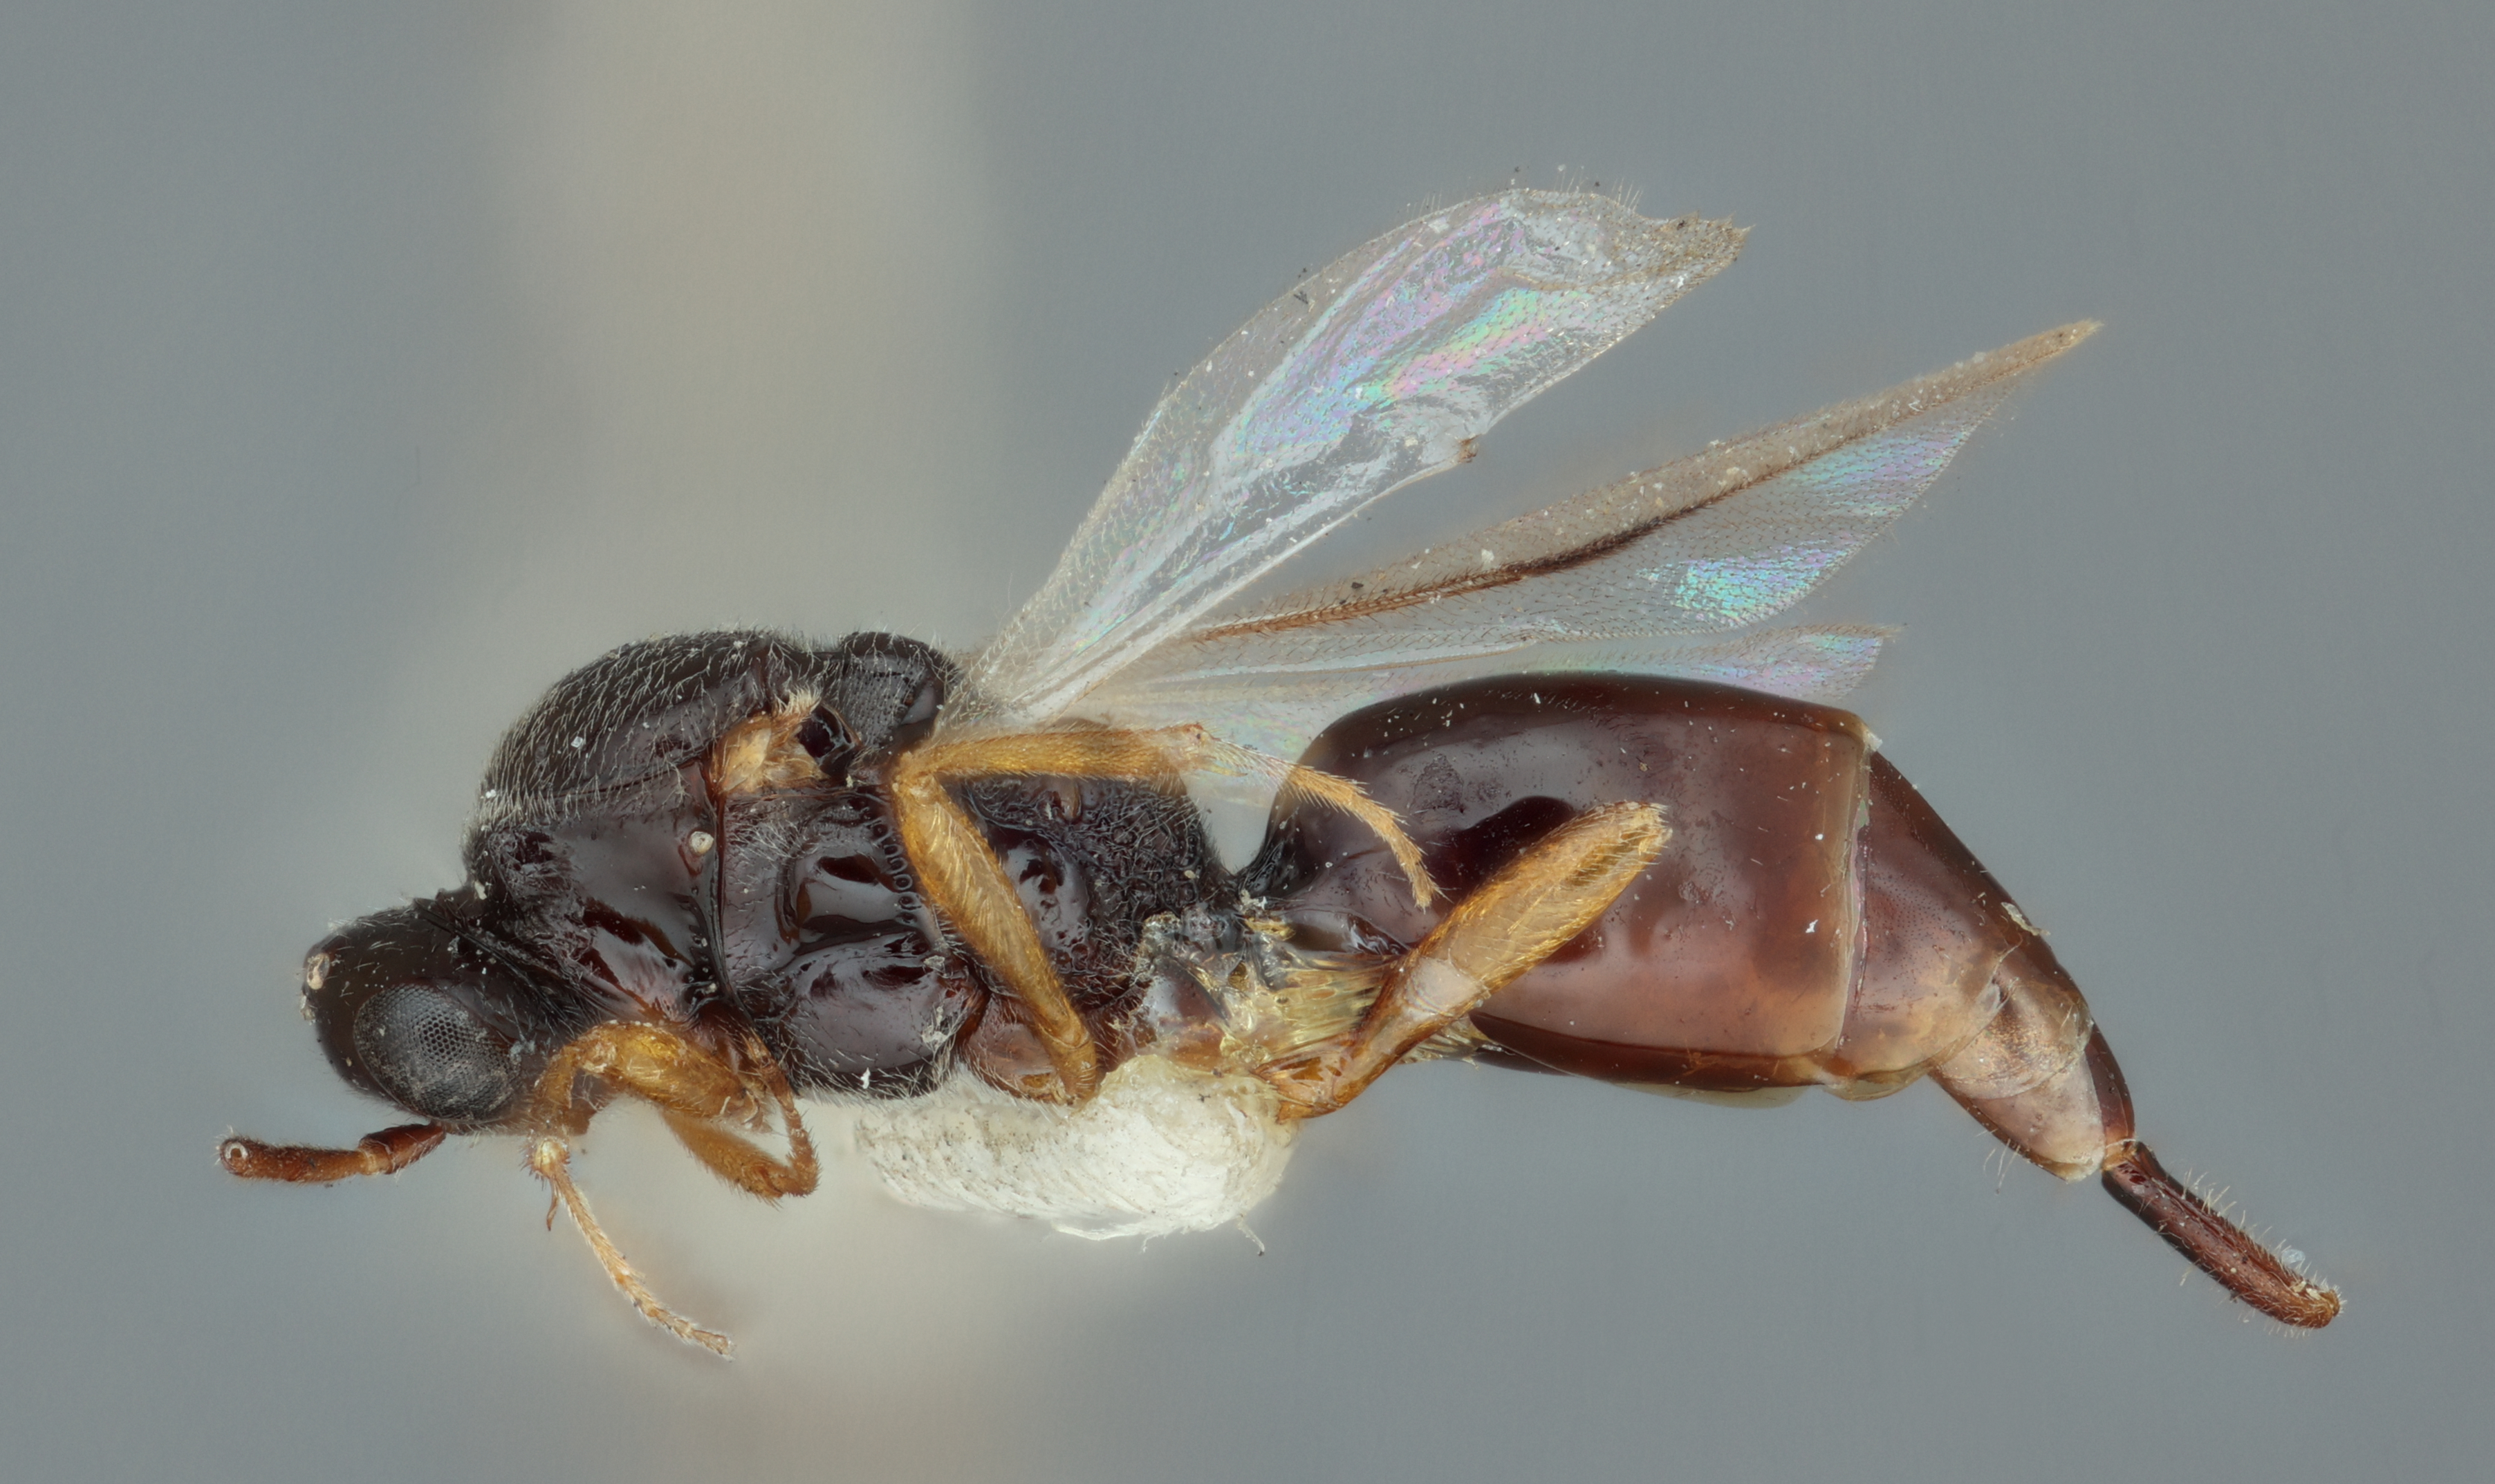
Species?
Brachyserphus barbari
